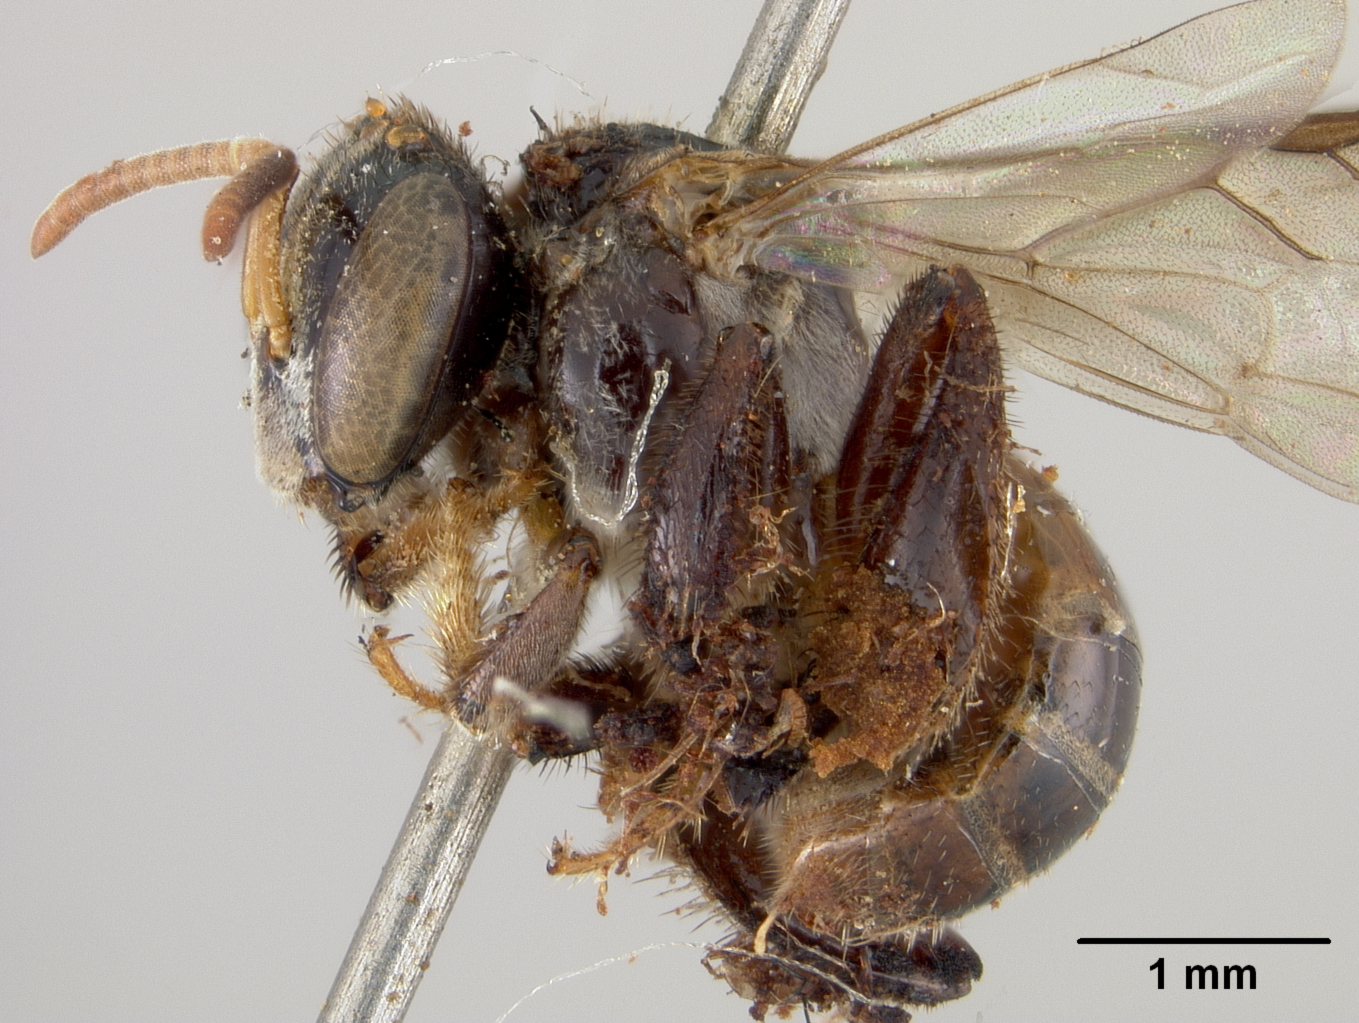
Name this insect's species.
Trigona valdezi
